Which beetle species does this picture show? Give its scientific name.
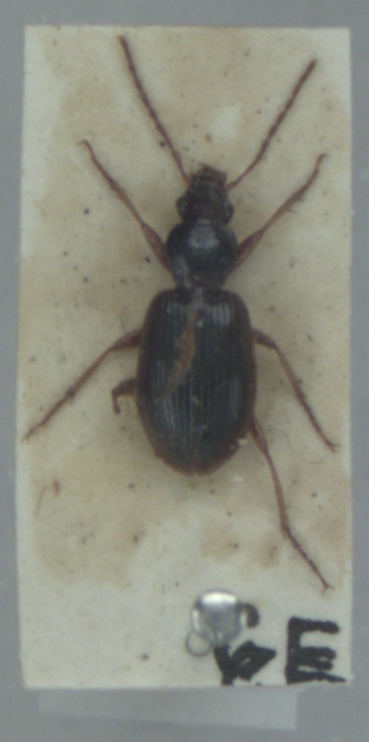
Paranchus albipes
